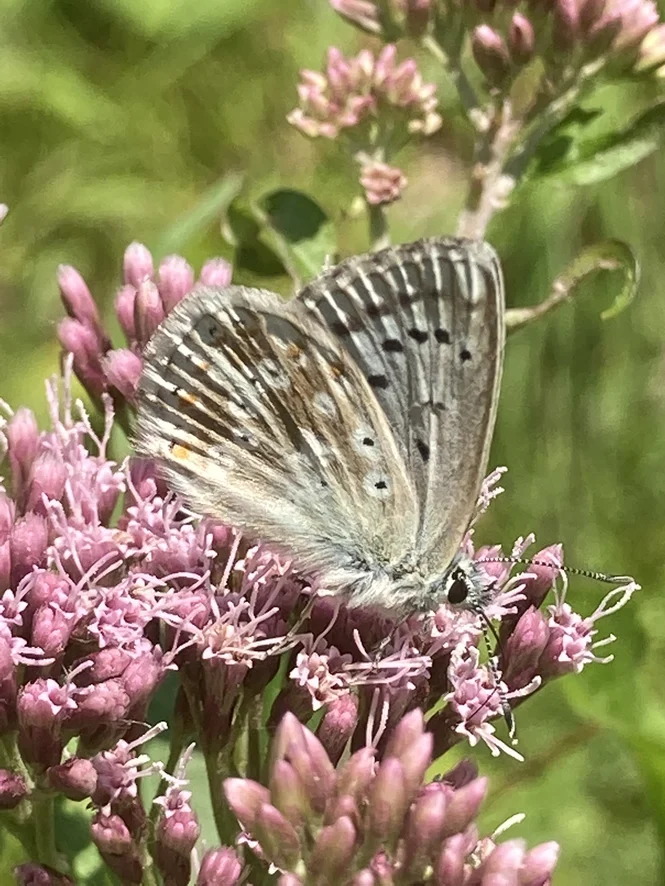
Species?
Lysandra coridon
